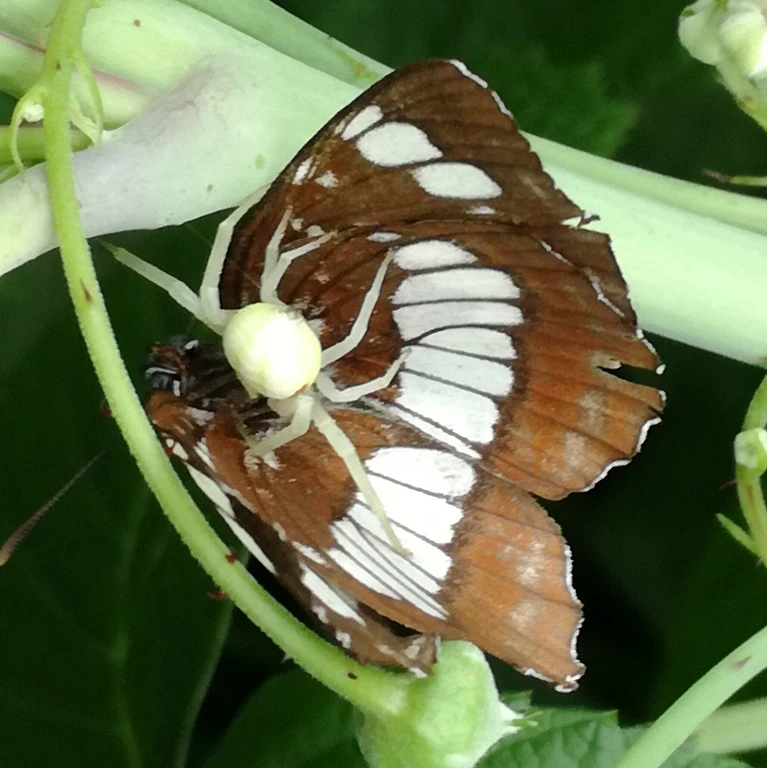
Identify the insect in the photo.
Neptis rivularis
